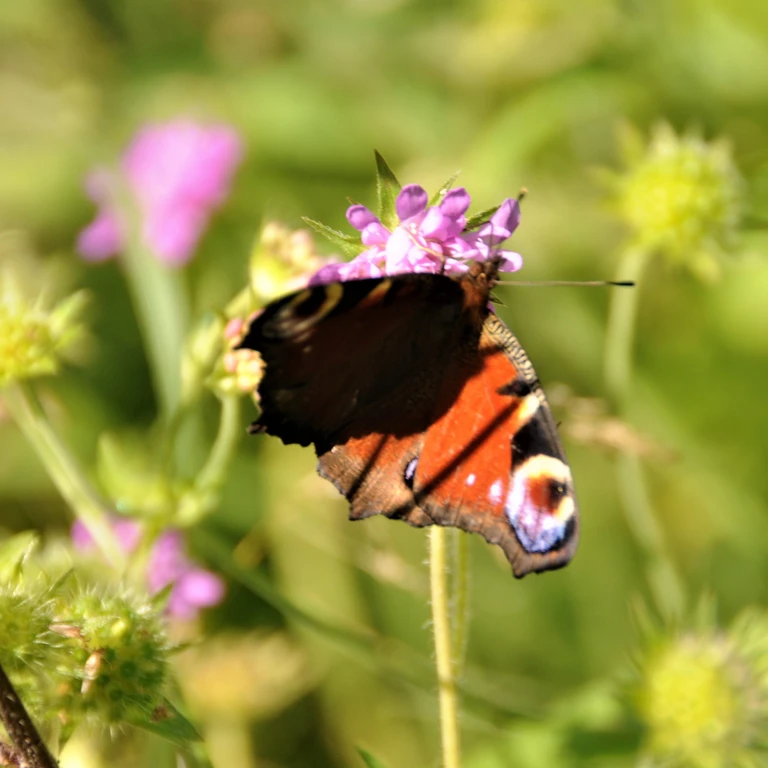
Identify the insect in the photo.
Aglais io
